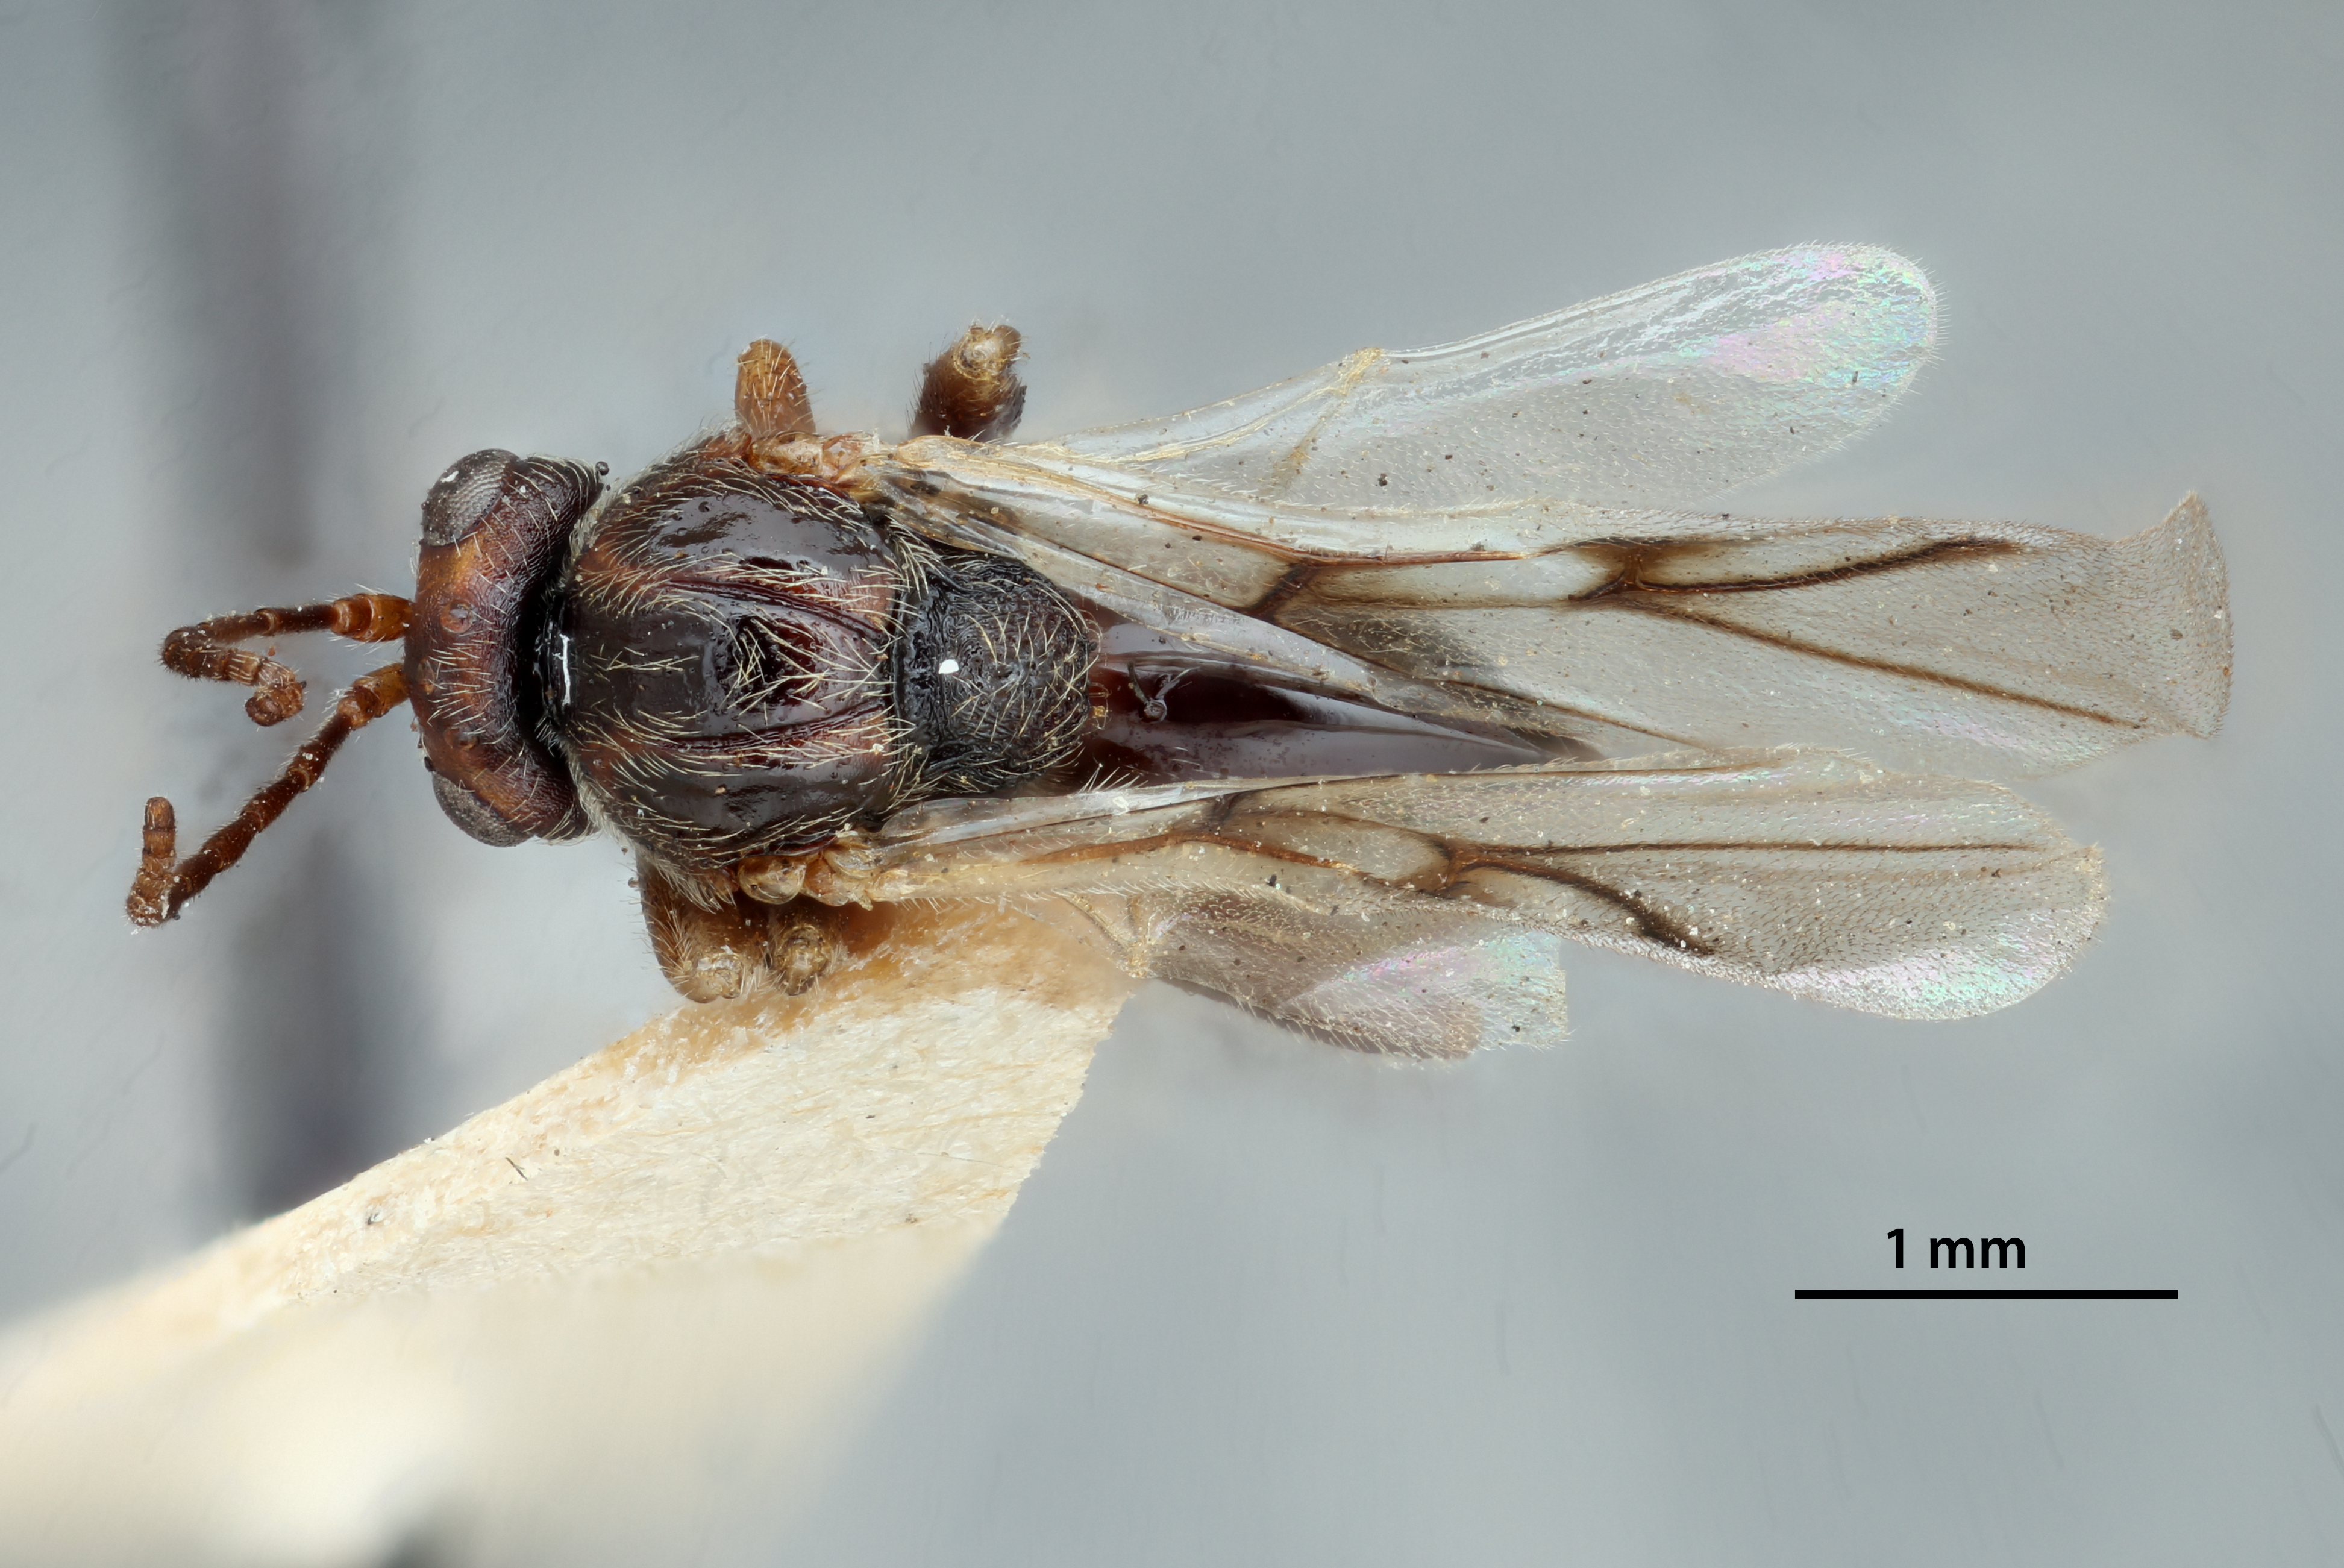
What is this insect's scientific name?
Diplolepis unica
